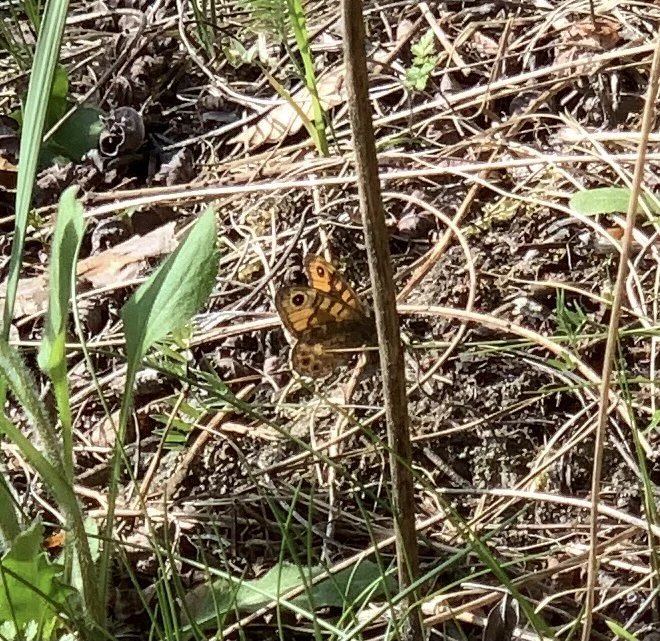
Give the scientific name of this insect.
Lasiommata megera (also Pararge megera)
